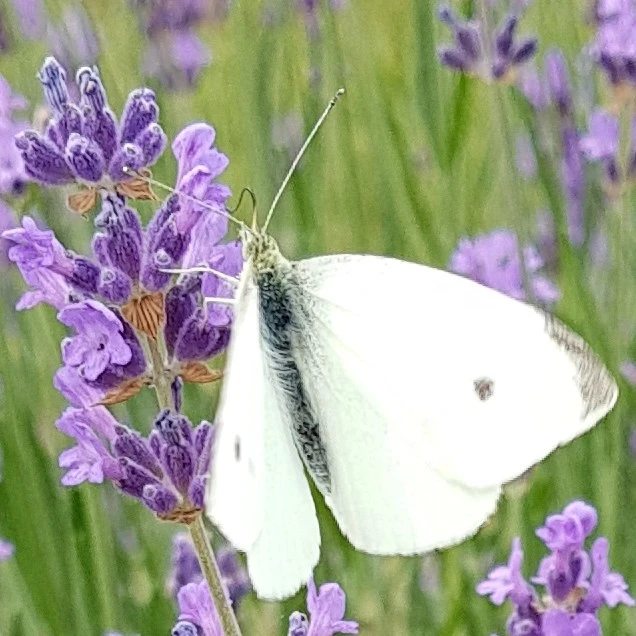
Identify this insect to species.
Pieris rapae
